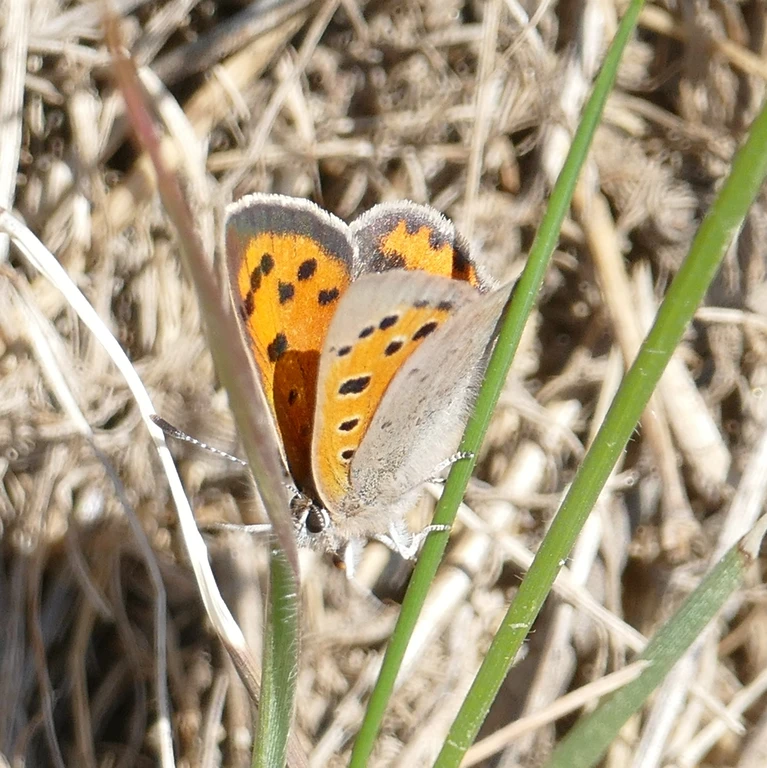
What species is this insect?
Lycaena phlaeas
